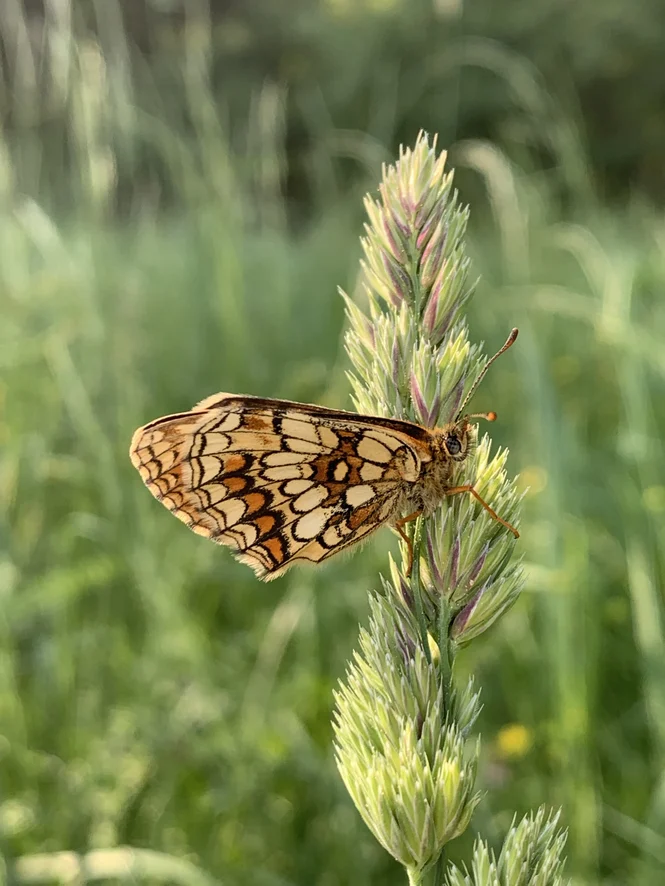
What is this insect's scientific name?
Melitaea athalia
